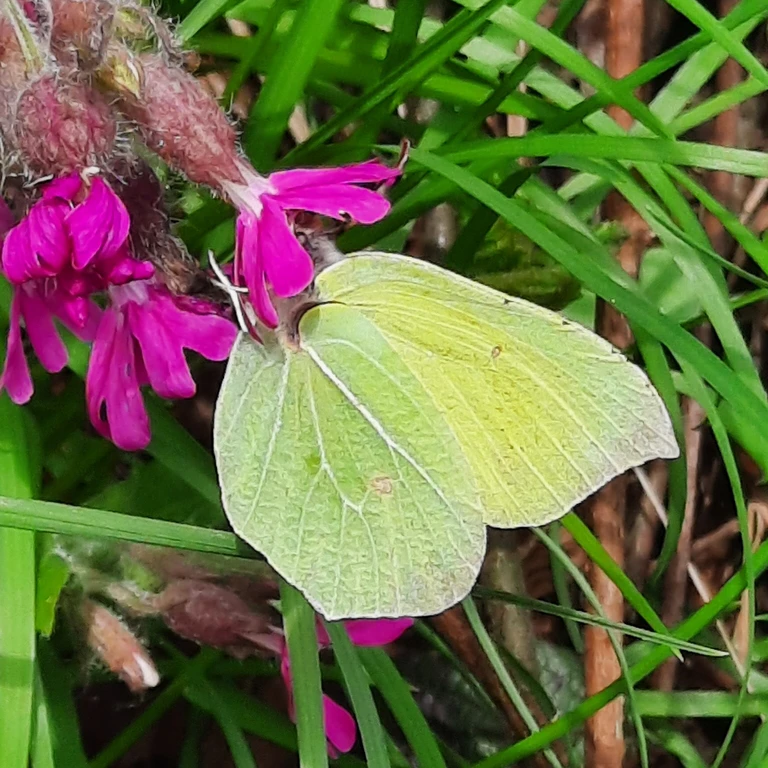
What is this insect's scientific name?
Gonepteryx rhamni
